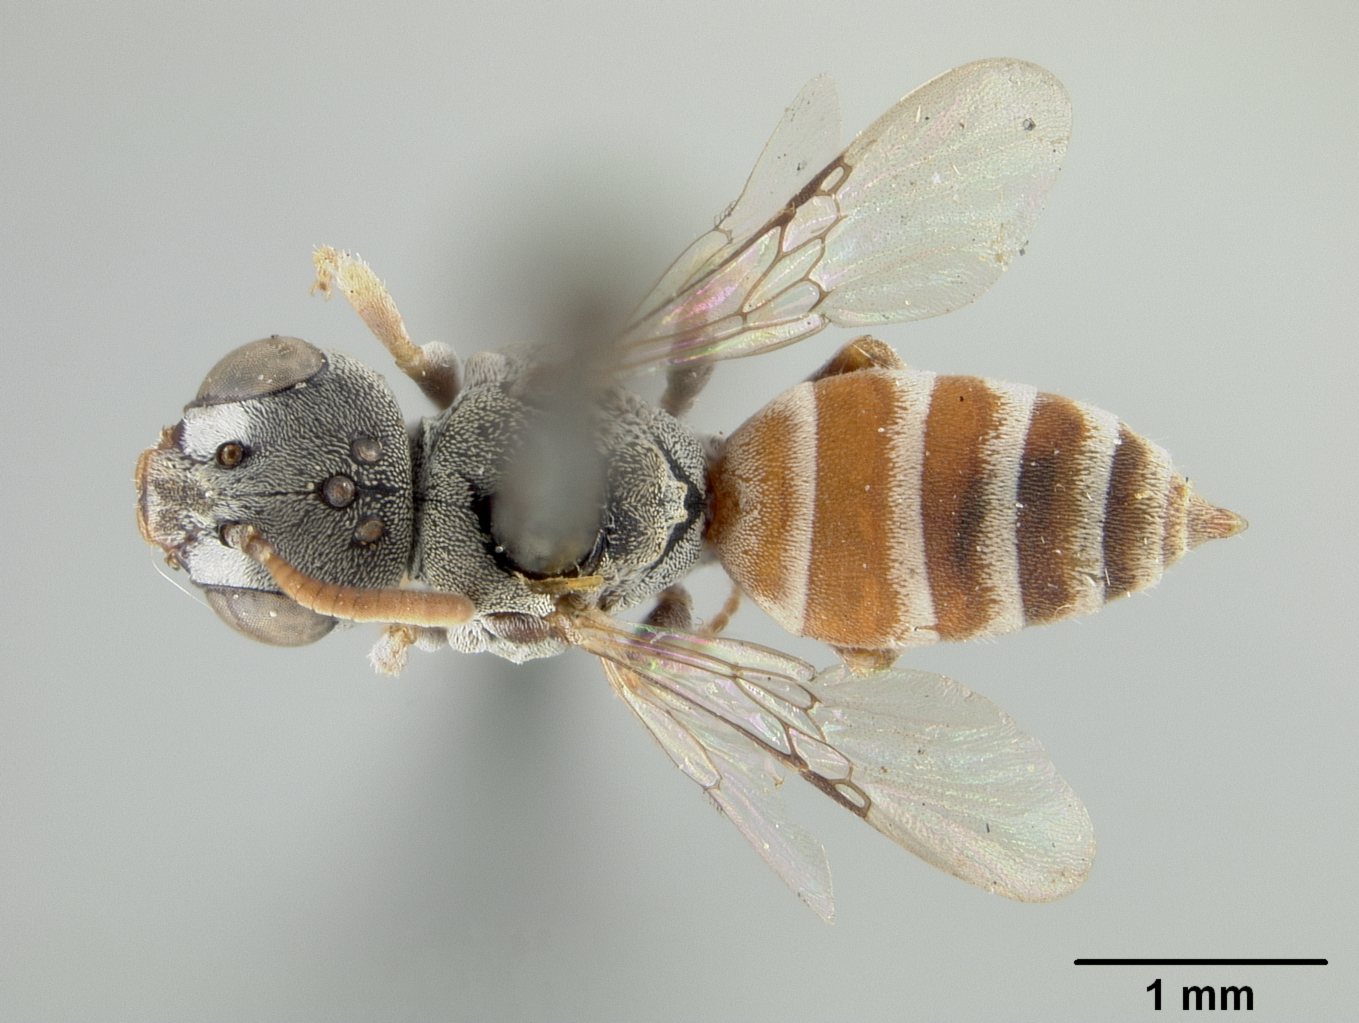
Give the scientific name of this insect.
Phileremulus mallochi
